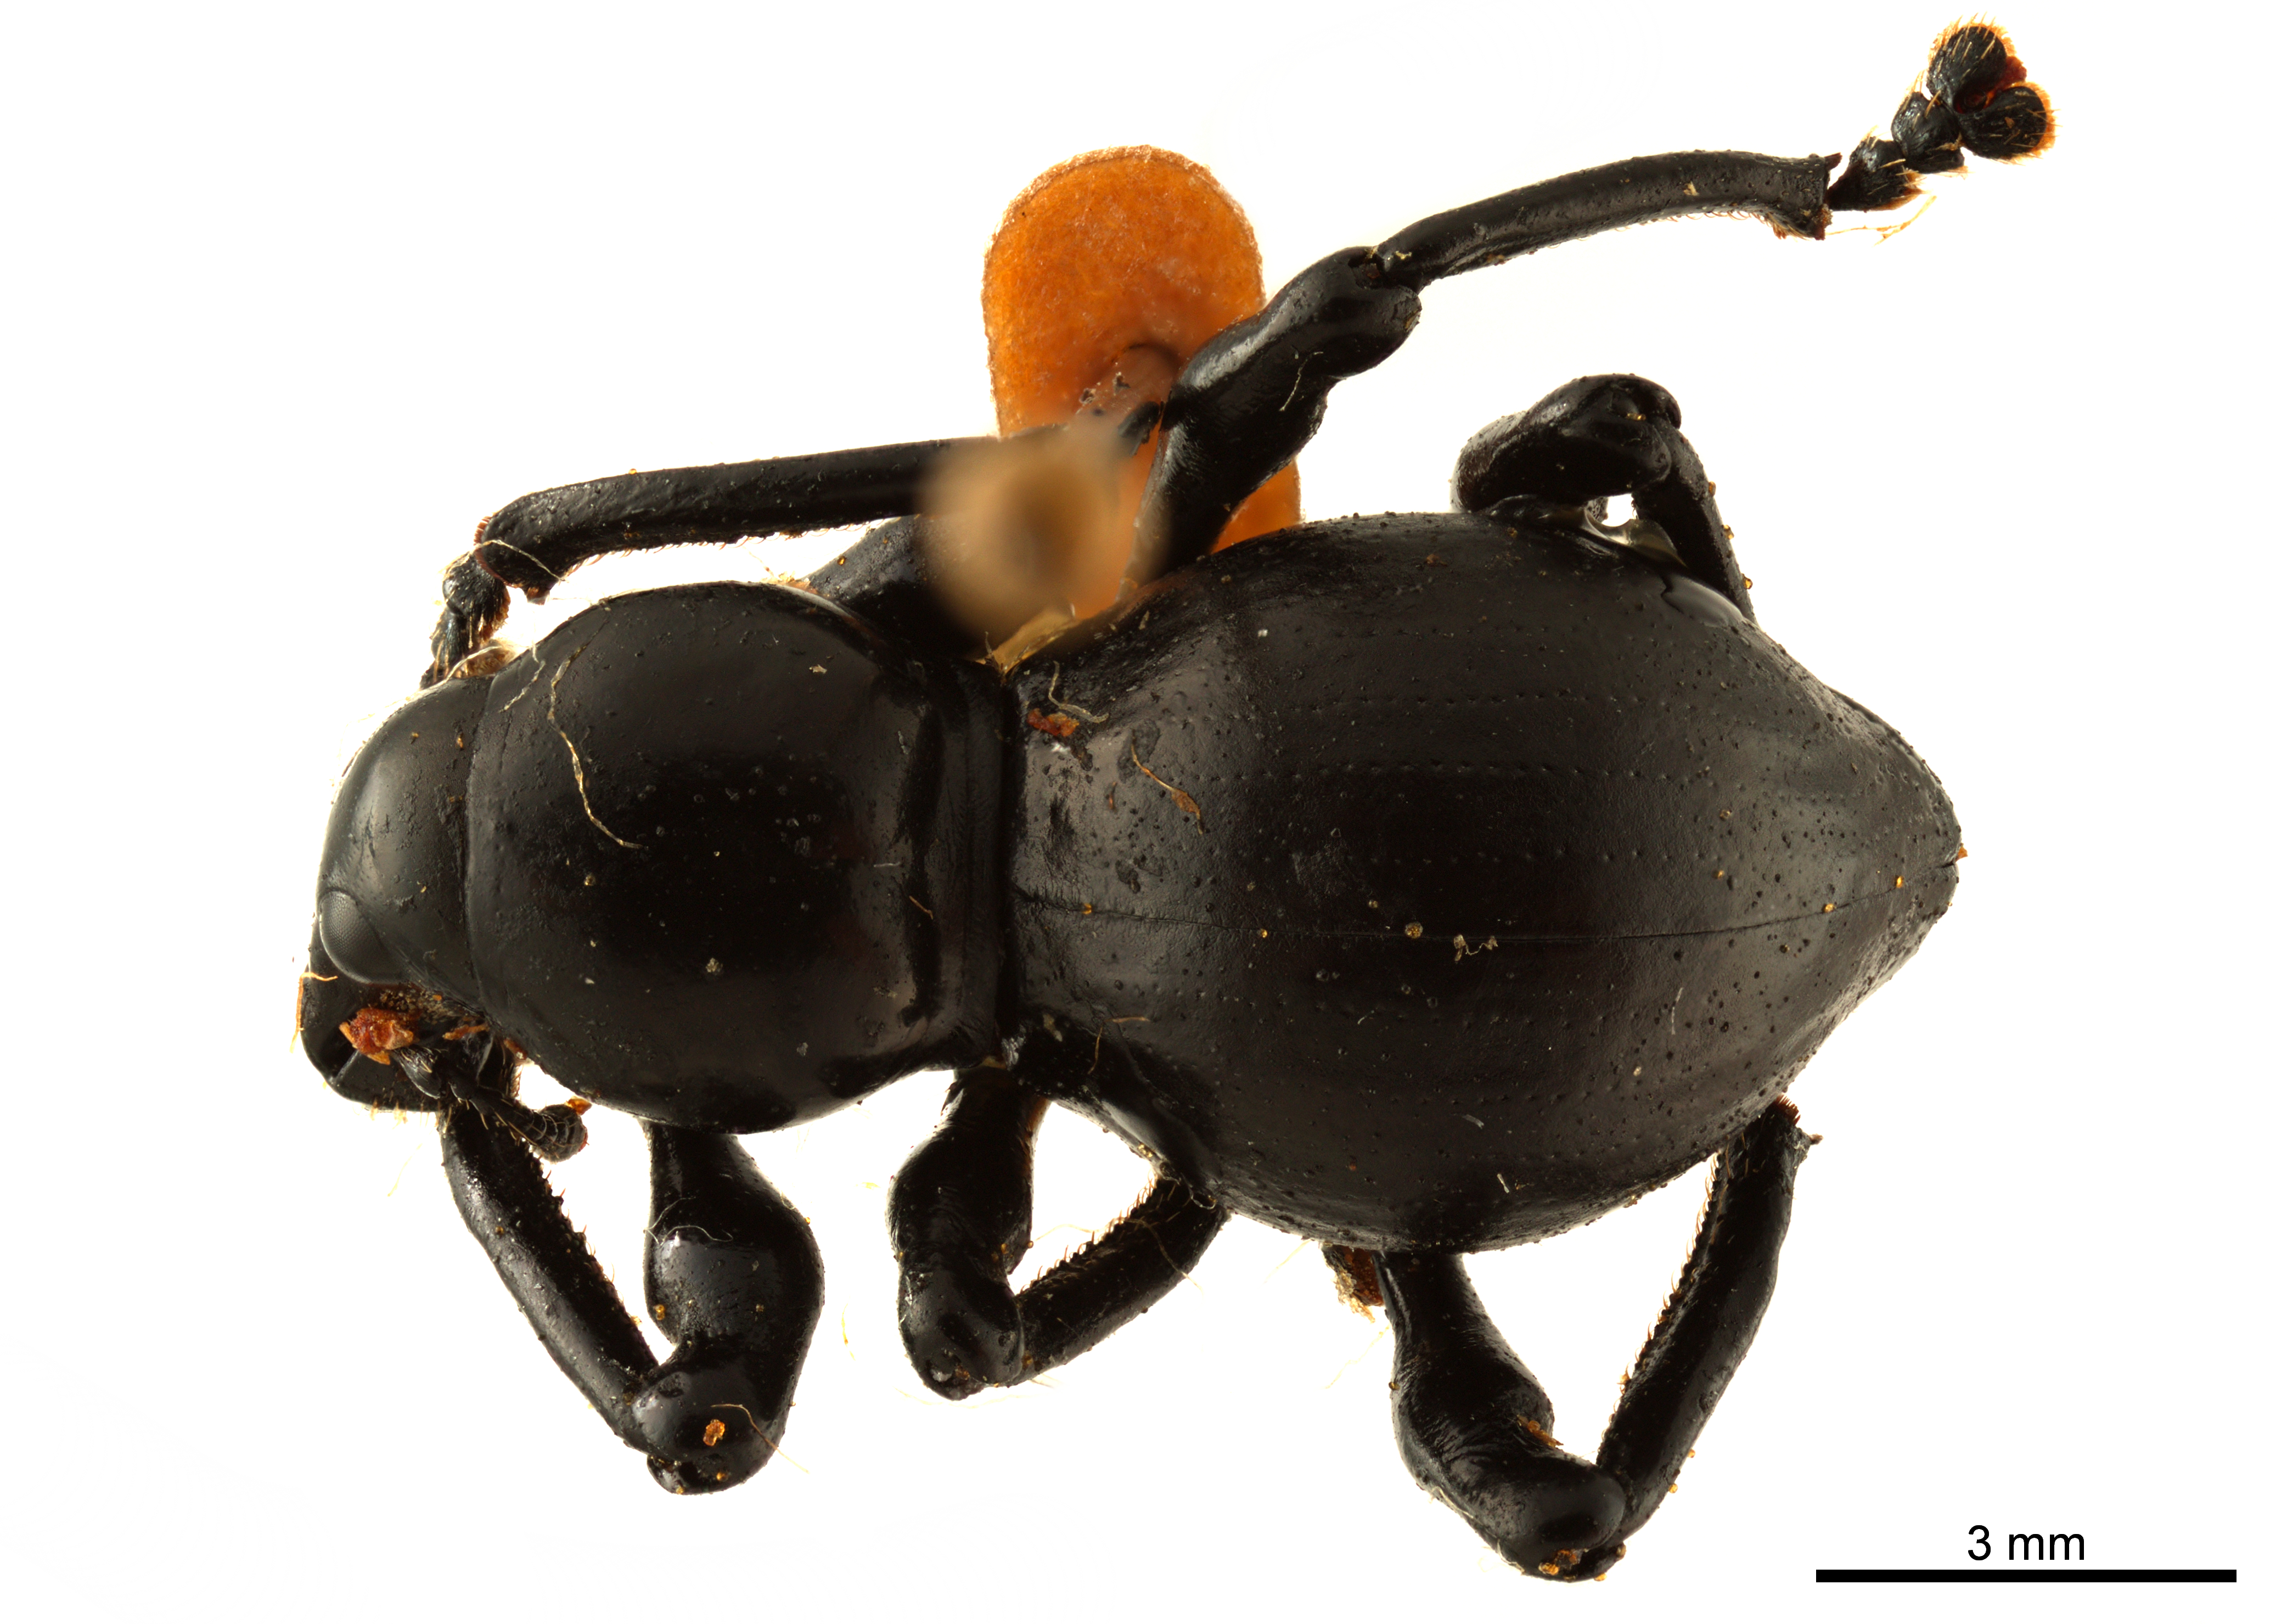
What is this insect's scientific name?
Pachyrhynchus infernalis
